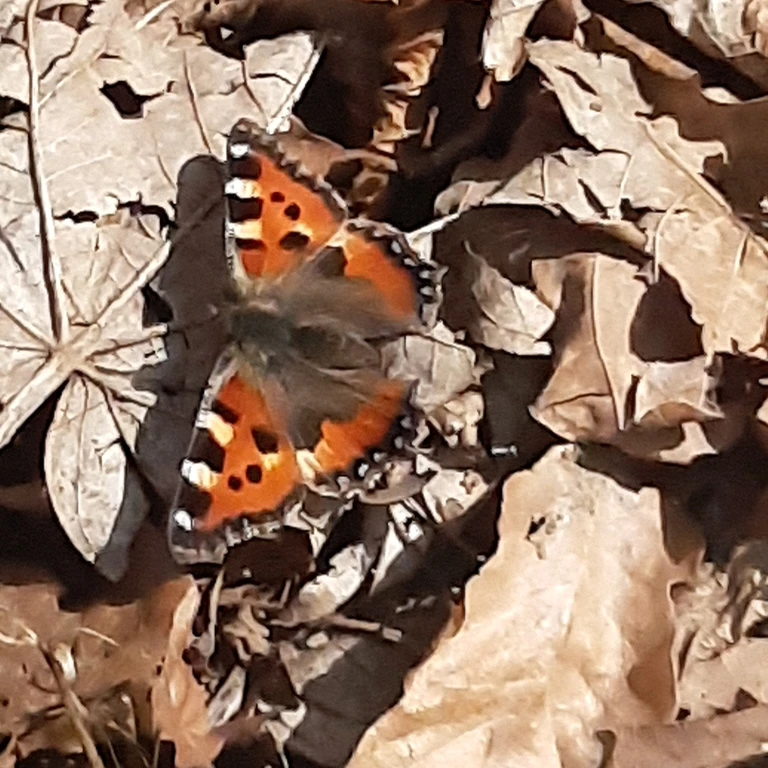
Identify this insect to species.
Aglais urticae
